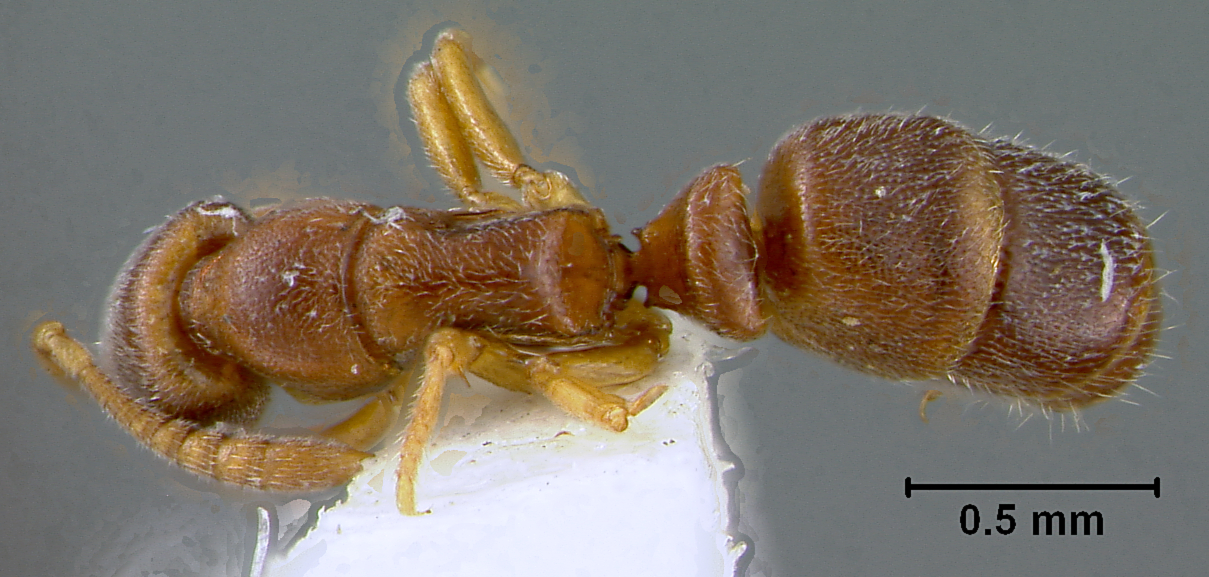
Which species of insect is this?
Ponera colaensis
